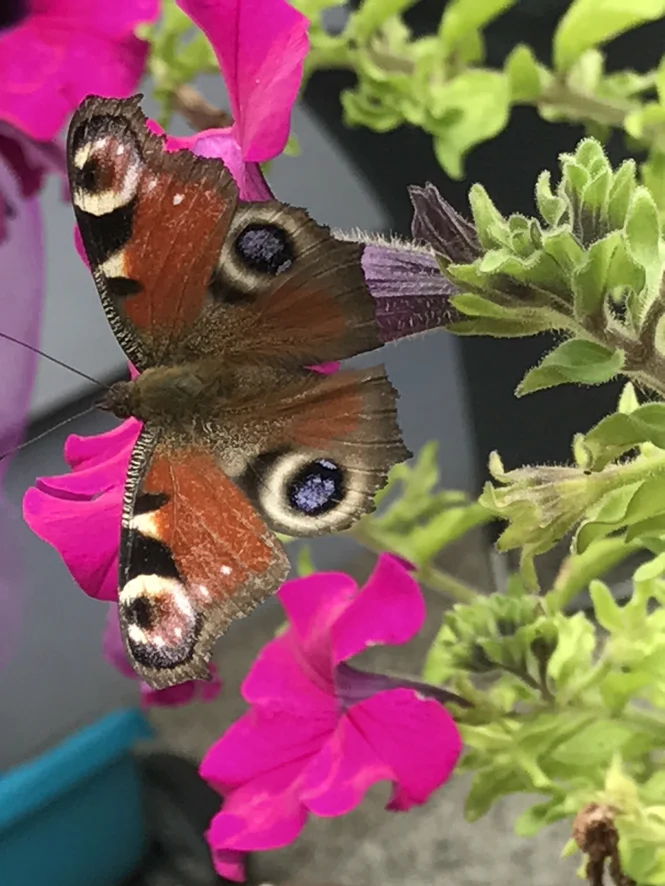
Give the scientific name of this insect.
Aglais io
